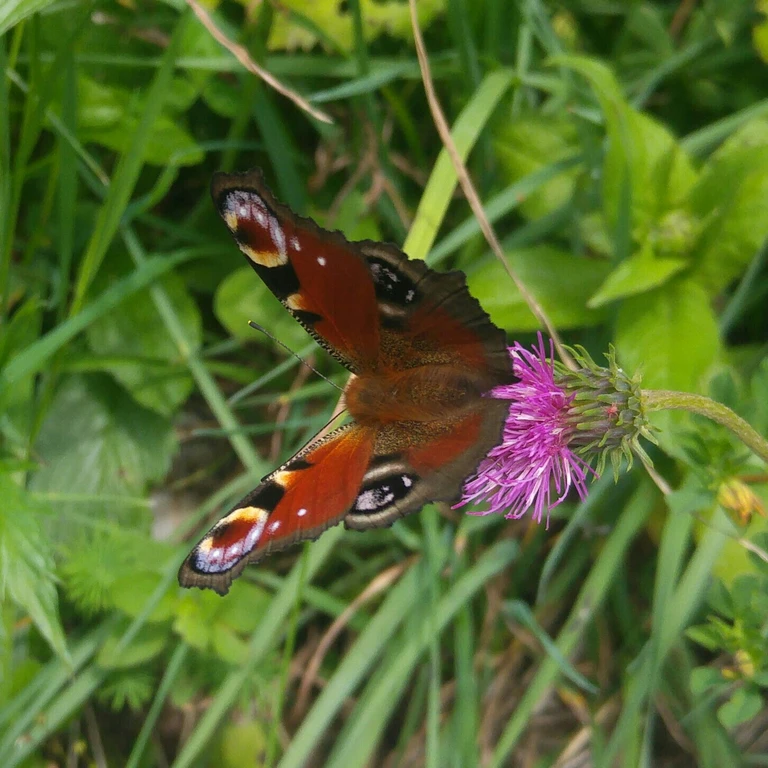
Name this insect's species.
Aglais io
